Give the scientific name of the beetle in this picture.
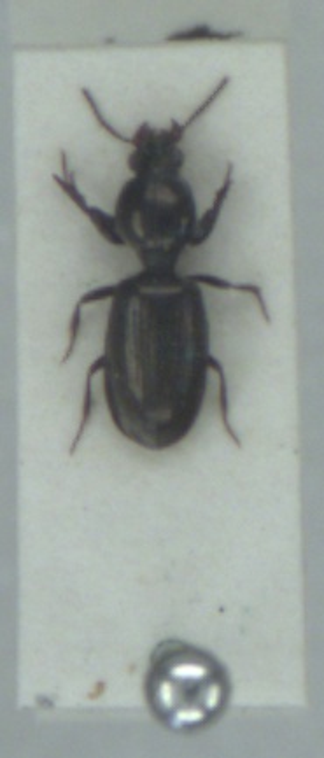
Dyschirius nitidus
